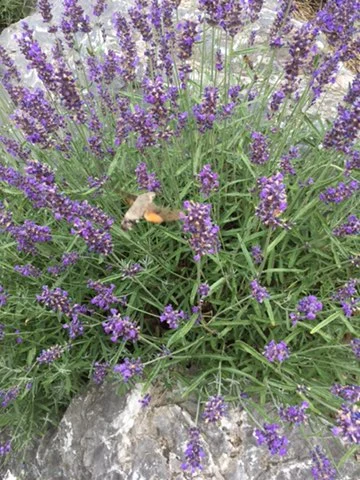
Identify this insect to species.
Macroglossum stellatarum
